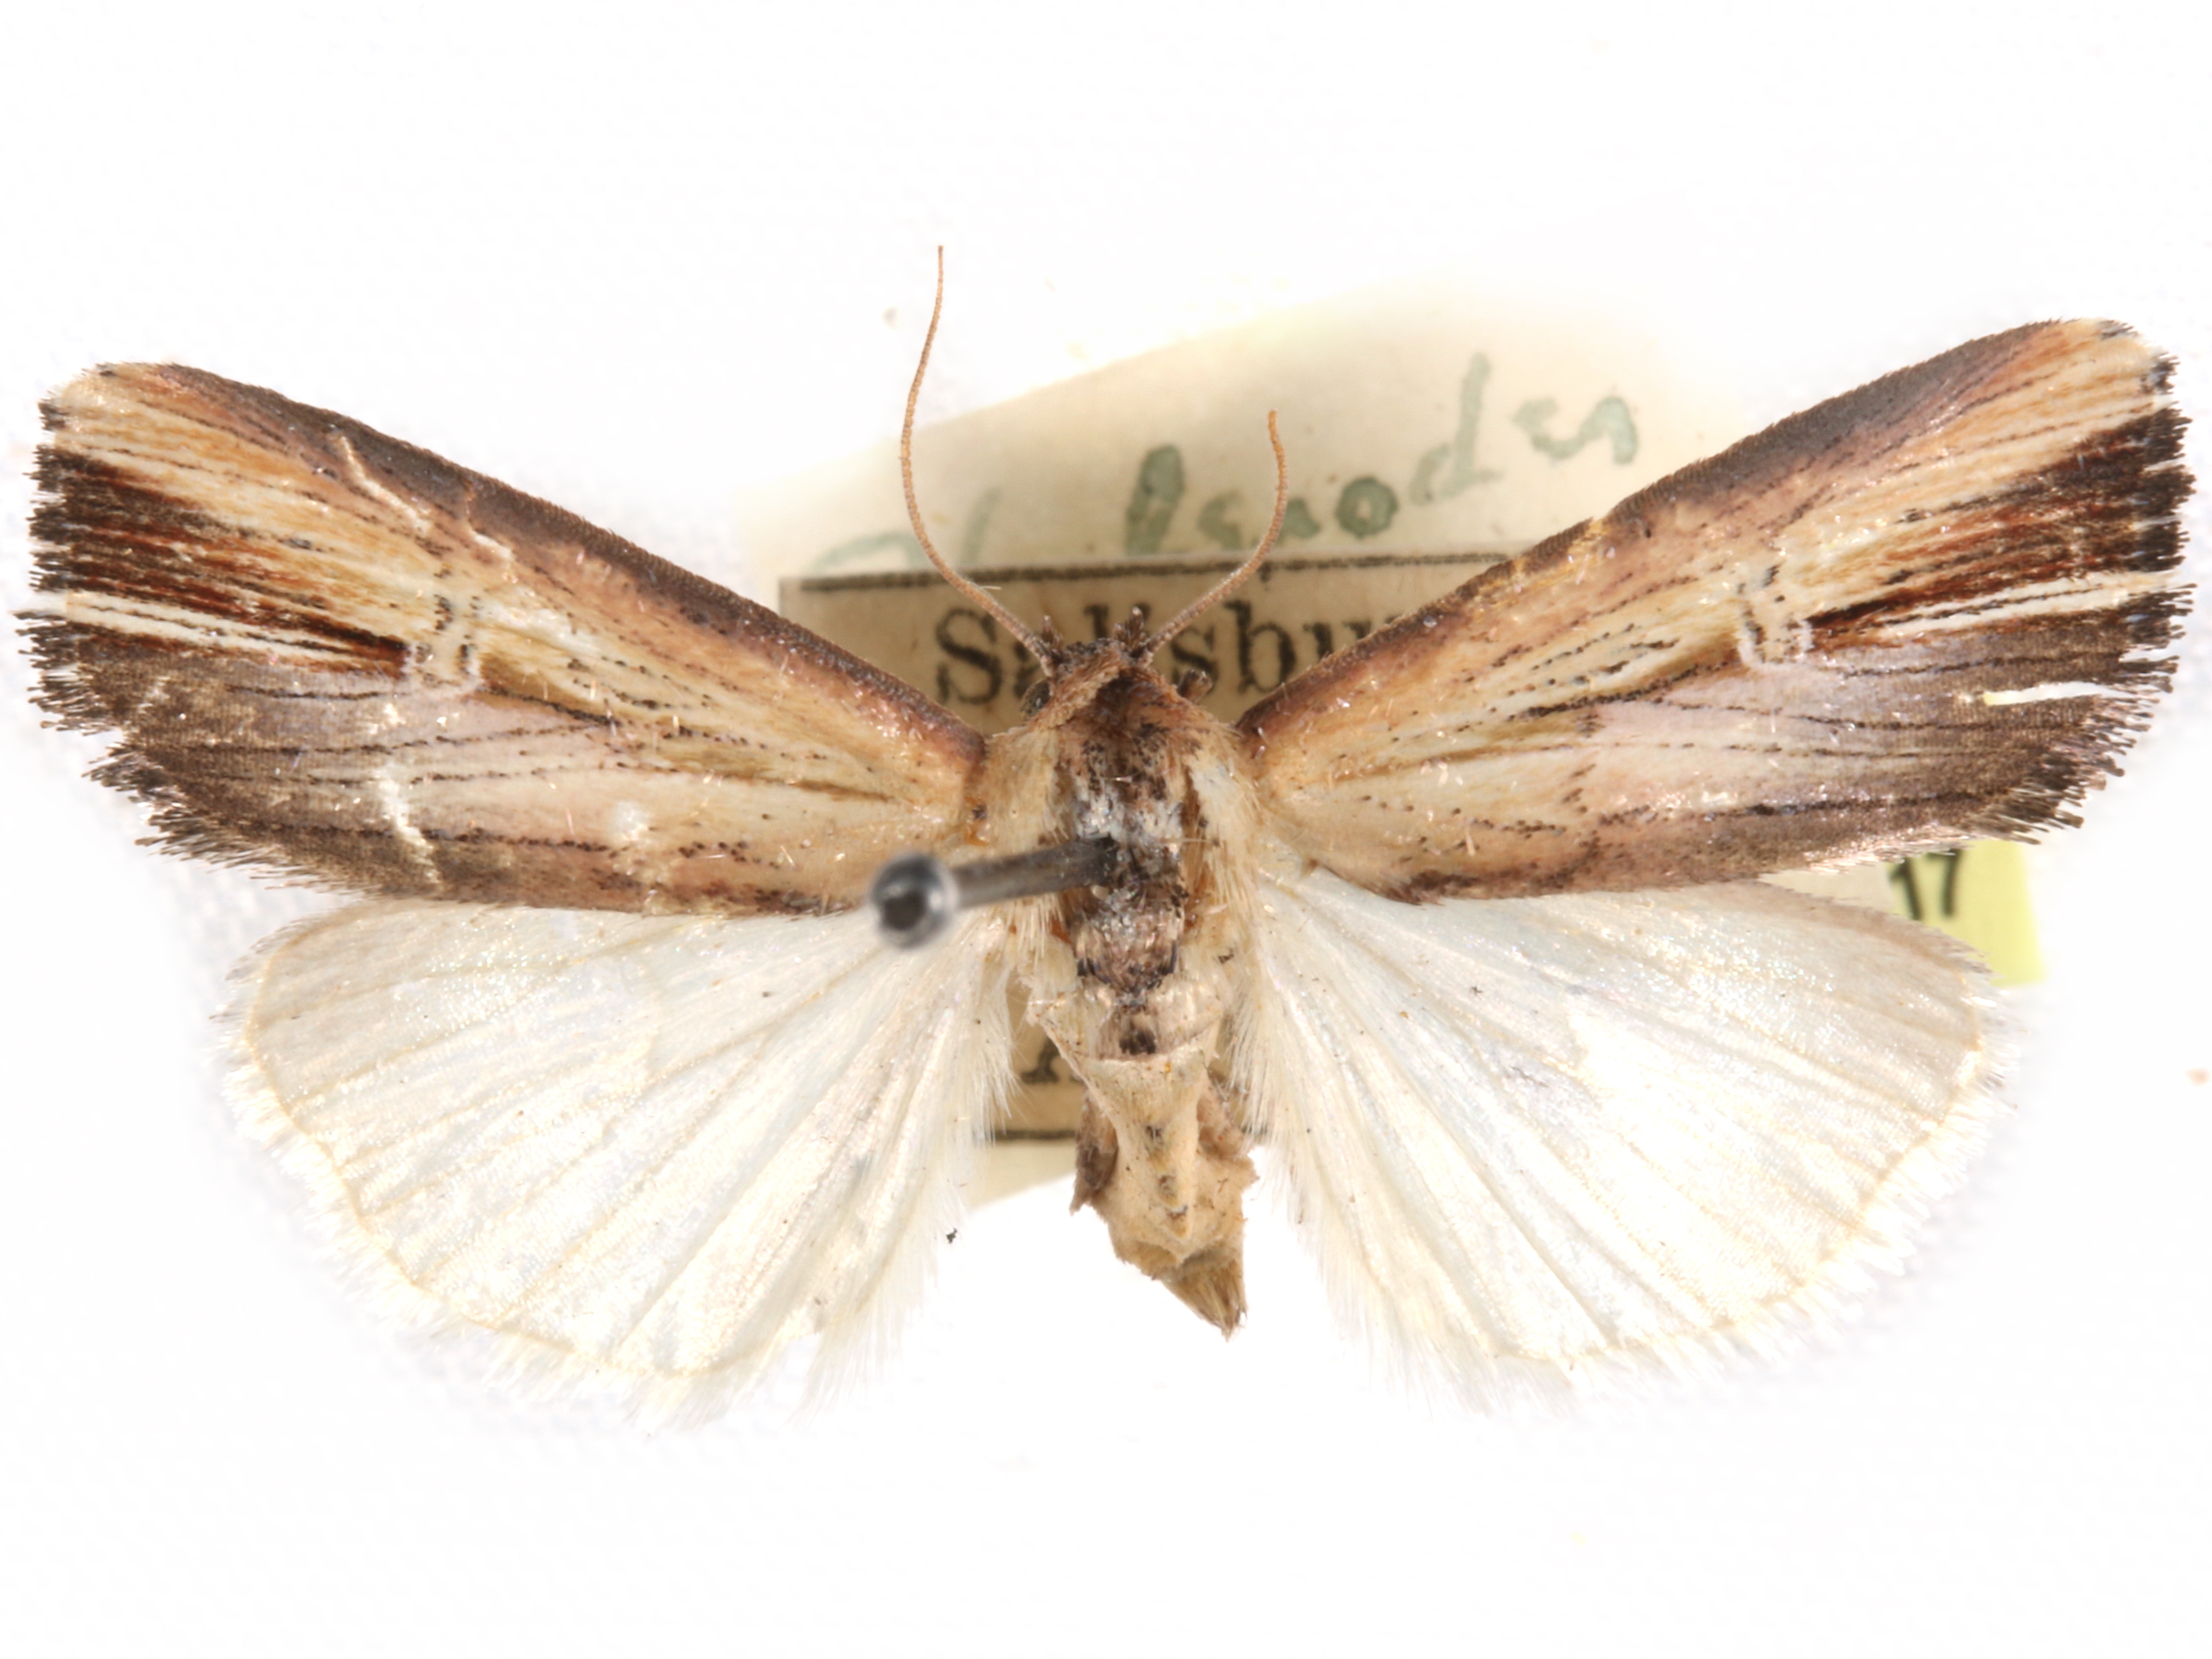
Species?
Phalerodes cauta
